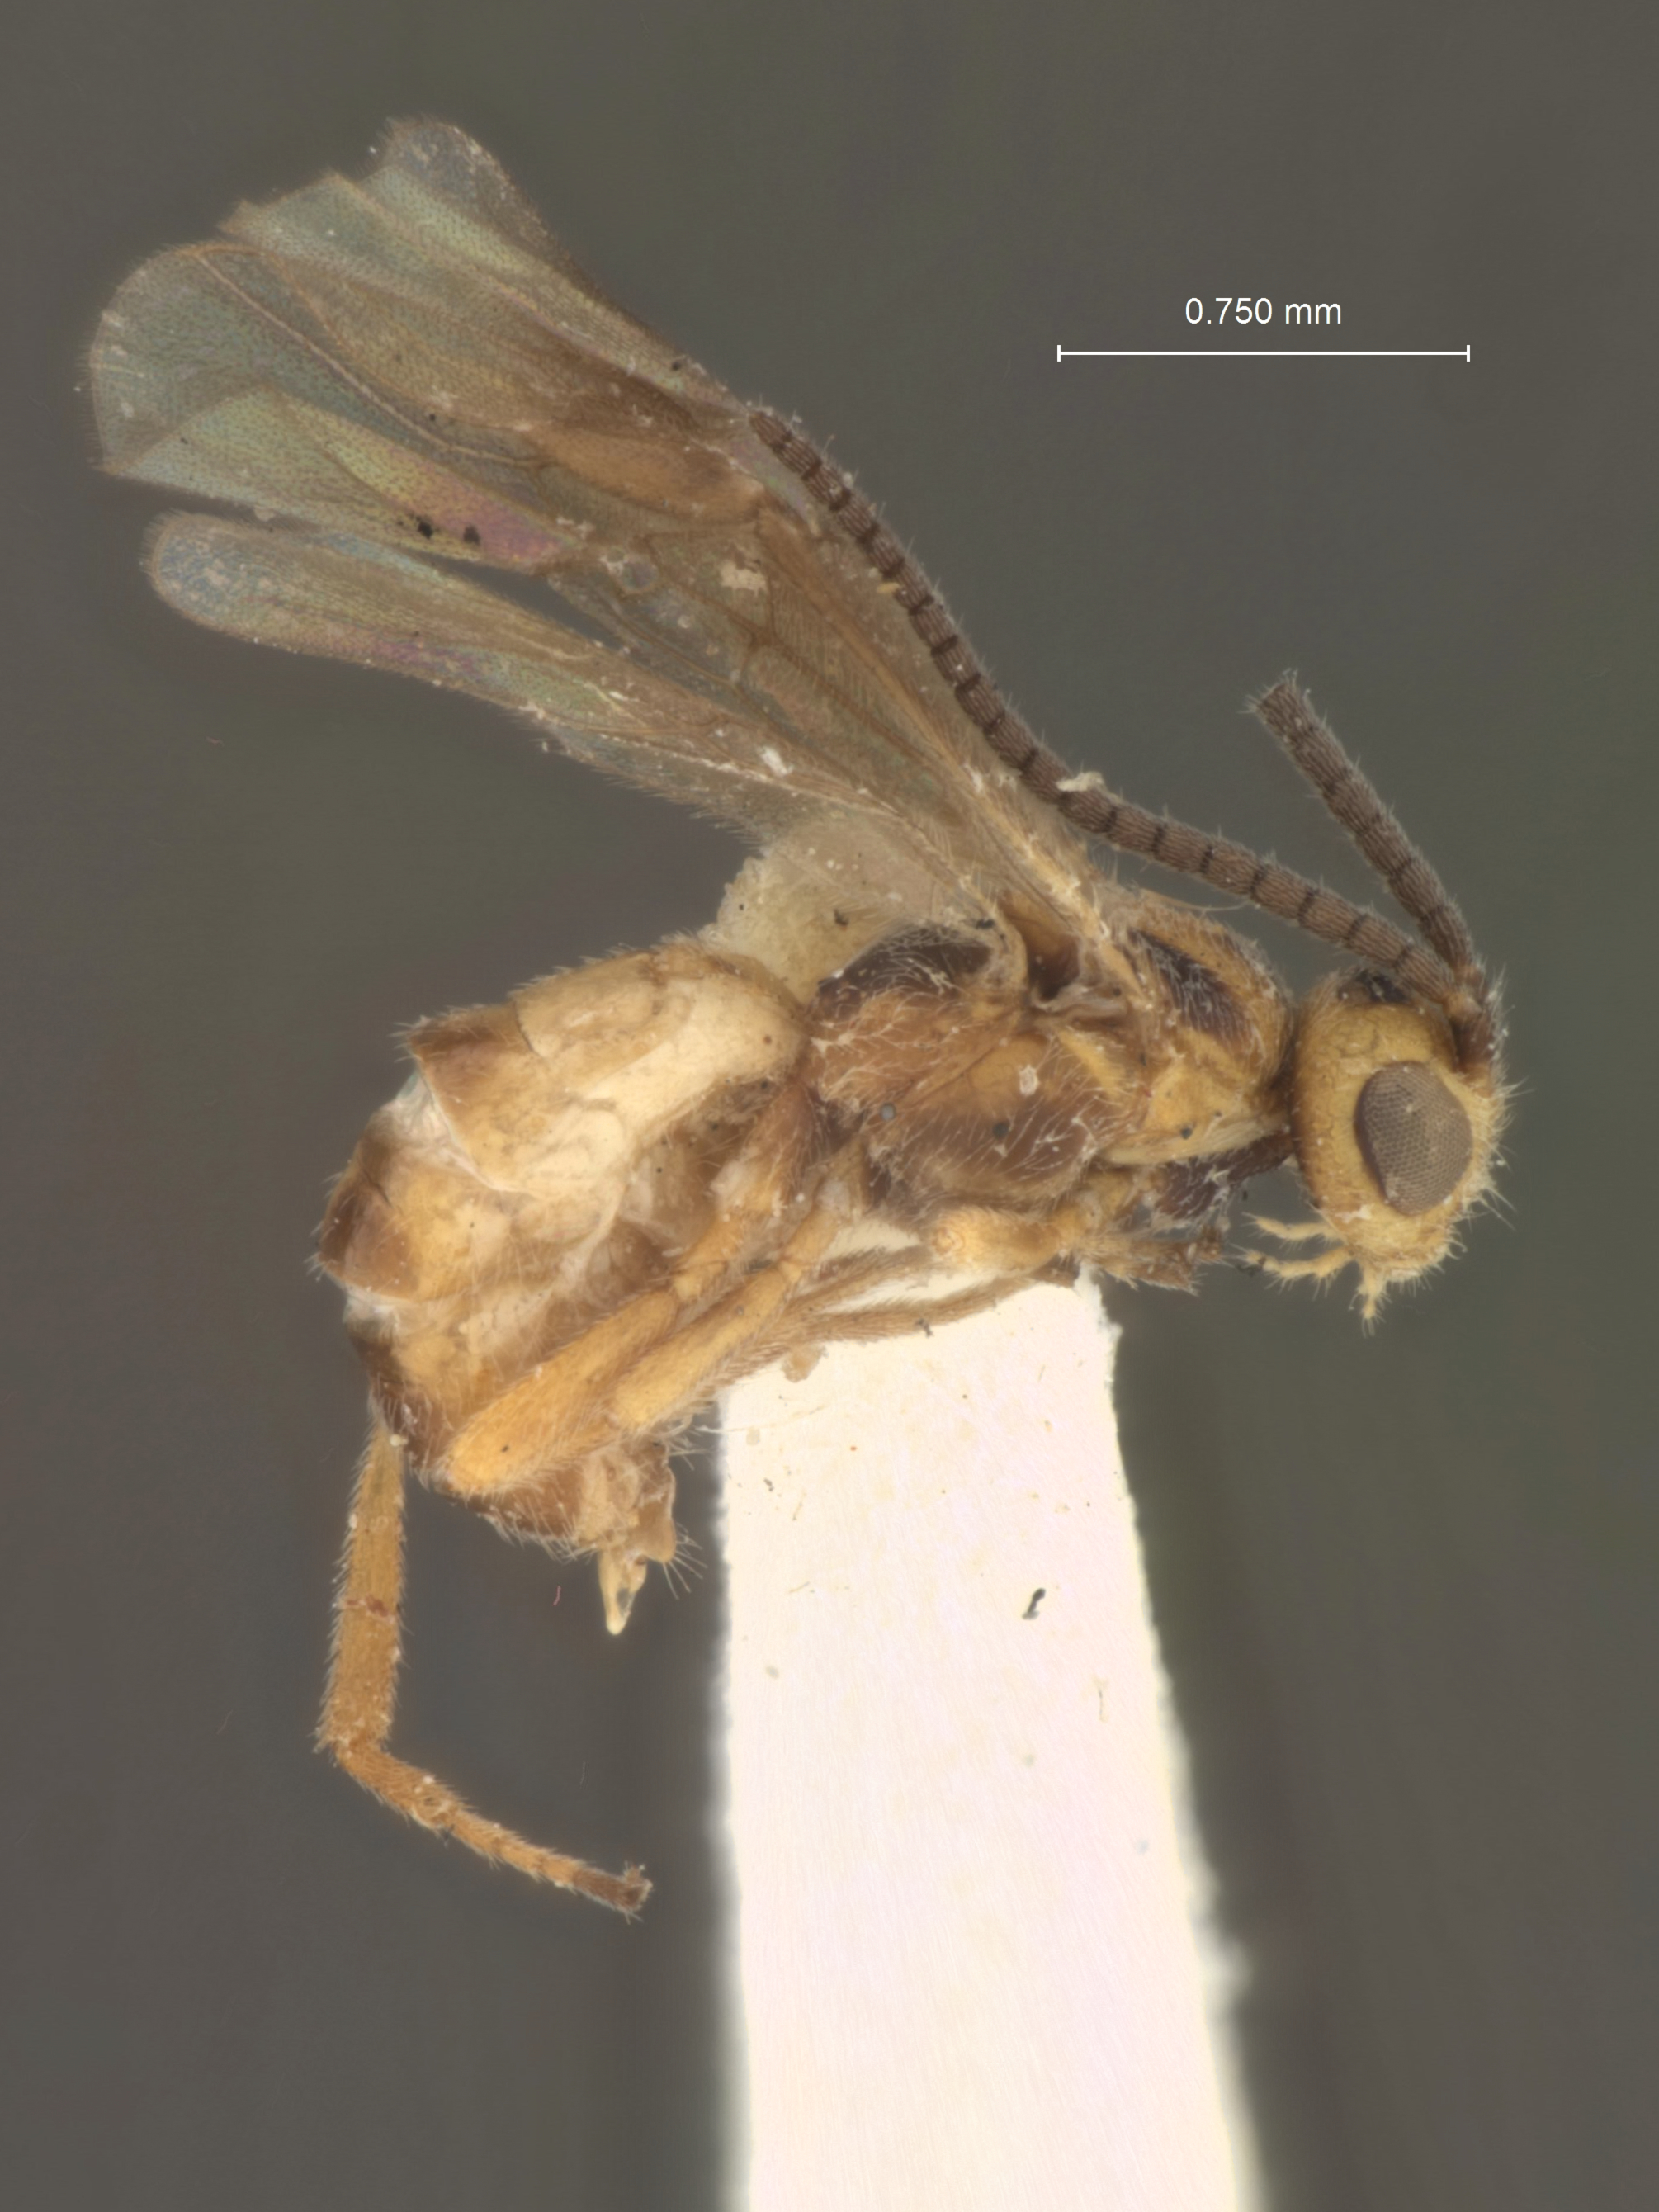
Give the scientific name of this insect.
Habrobracon beneficientior
